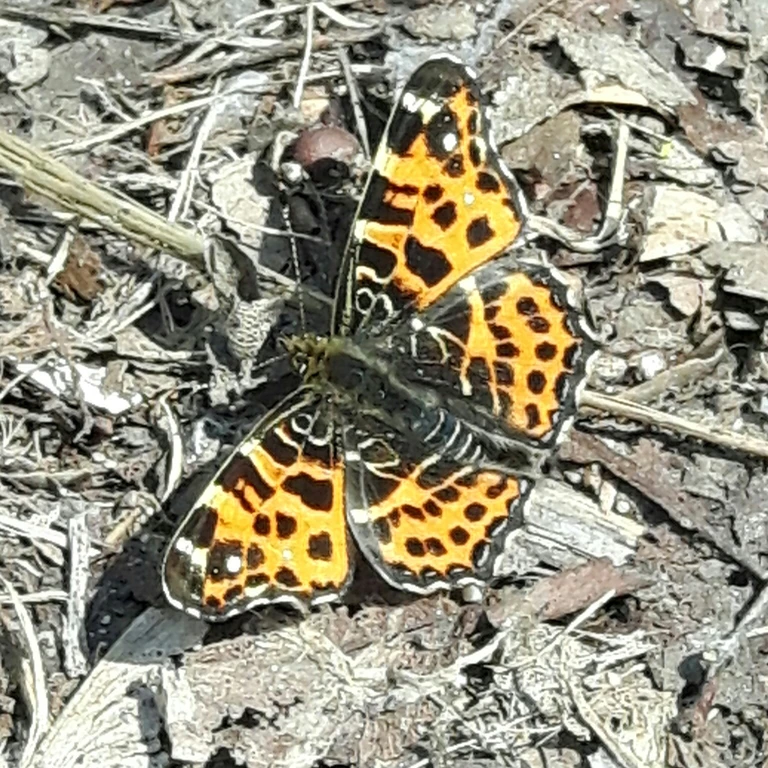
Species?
Araschnia levana
